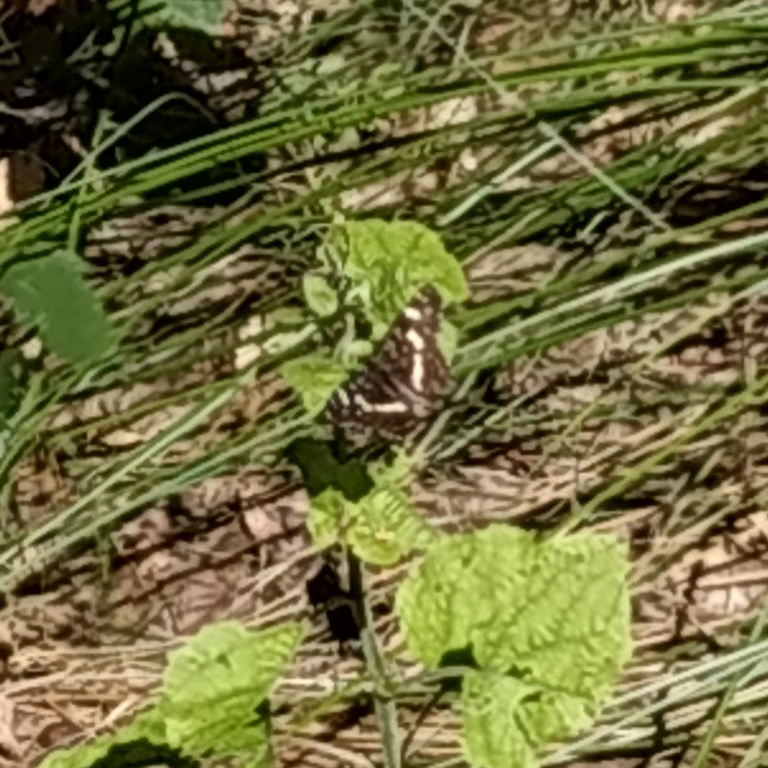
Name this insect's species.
Araschnia levana
